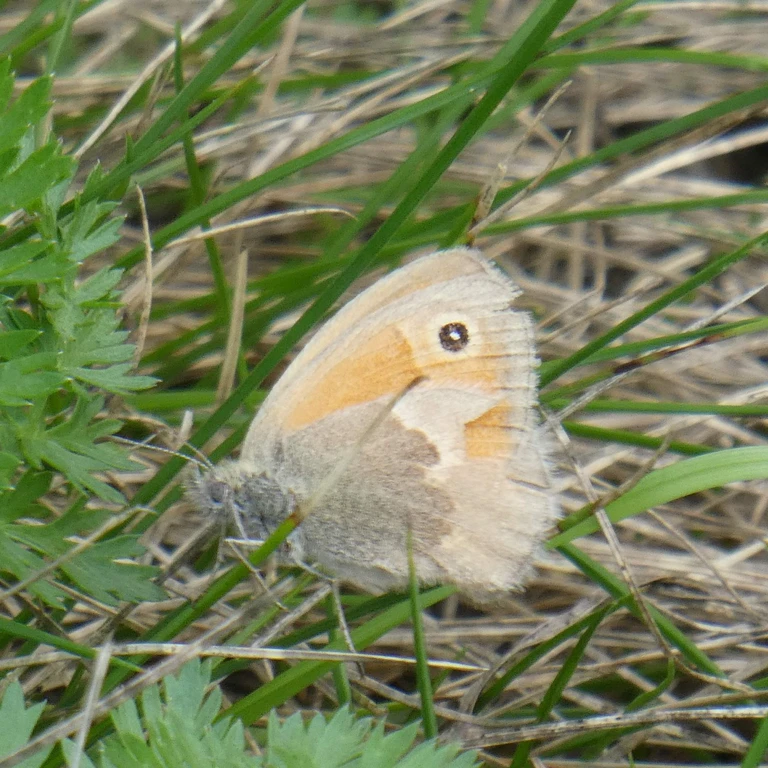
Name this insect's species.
Coenonympha pamphilus
